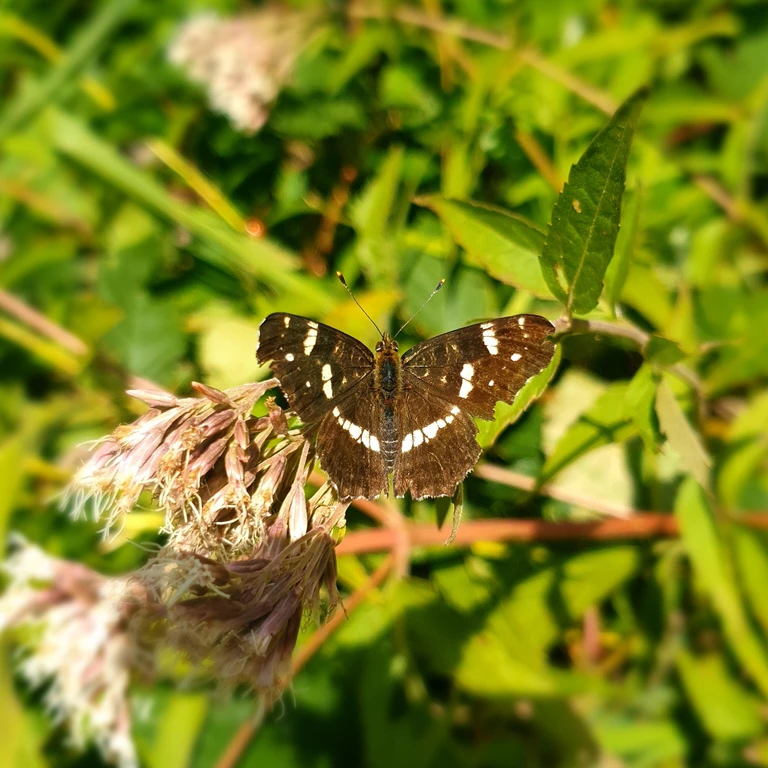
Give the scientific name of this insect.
Araschnia levana
